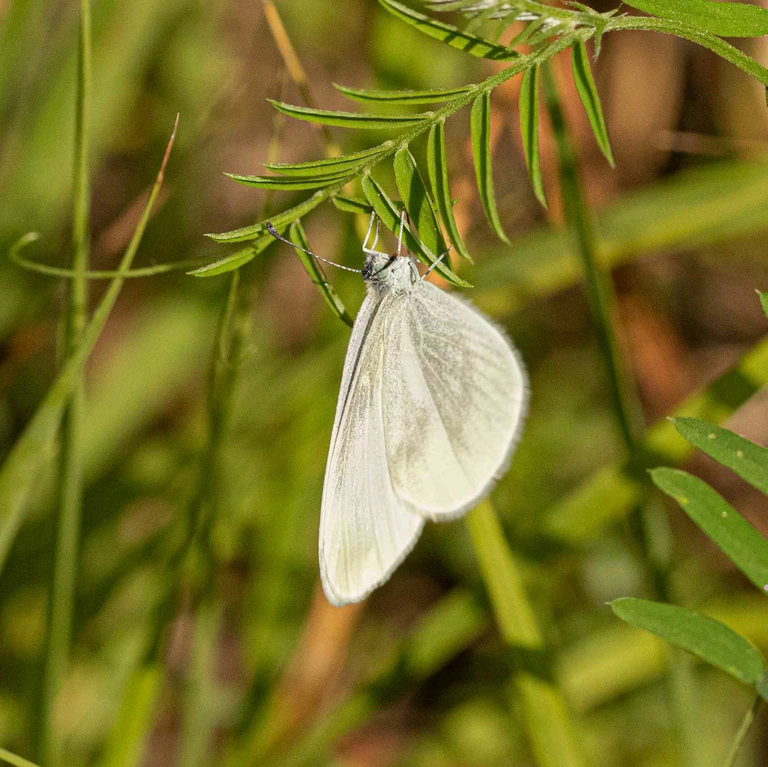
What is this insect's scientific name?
Leptidea sinapis/juvernica
